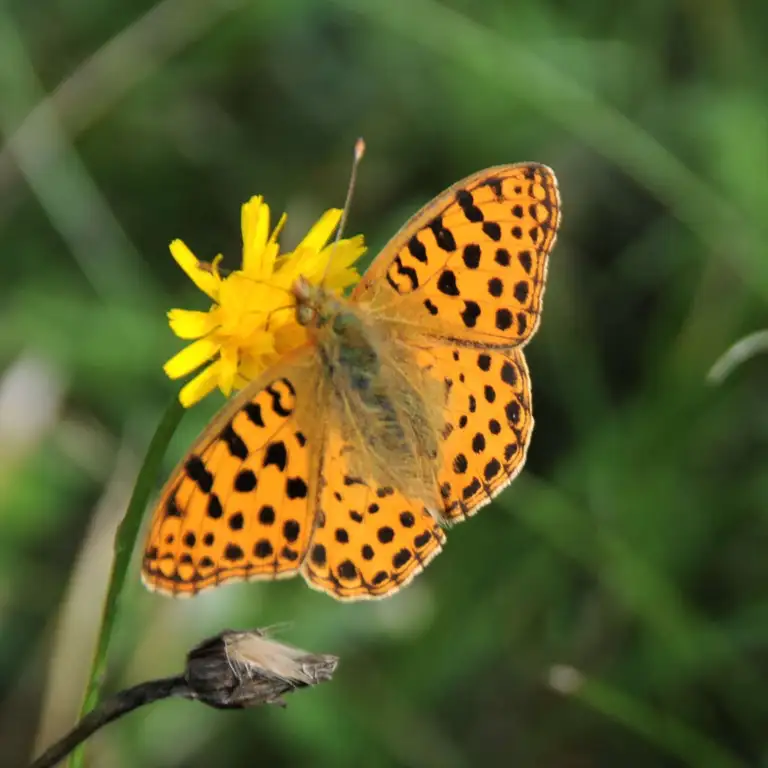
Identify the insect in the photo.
Issoria lathonia
